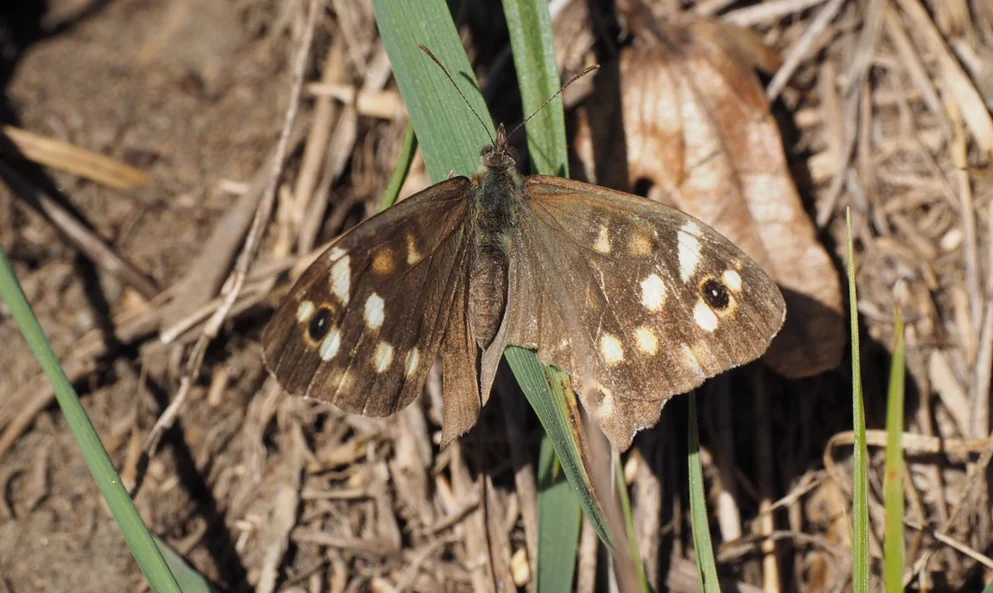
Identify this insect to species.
Pararge aegeria
